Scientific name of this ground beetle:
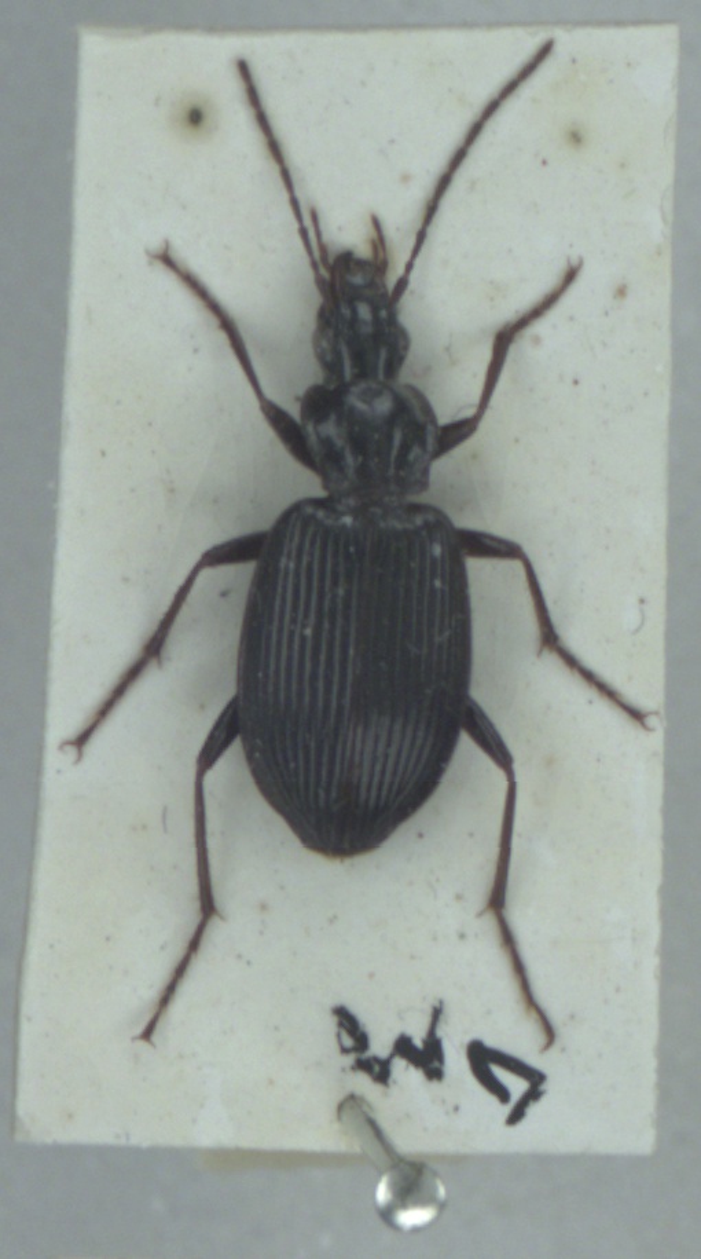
Platynus assimilis
